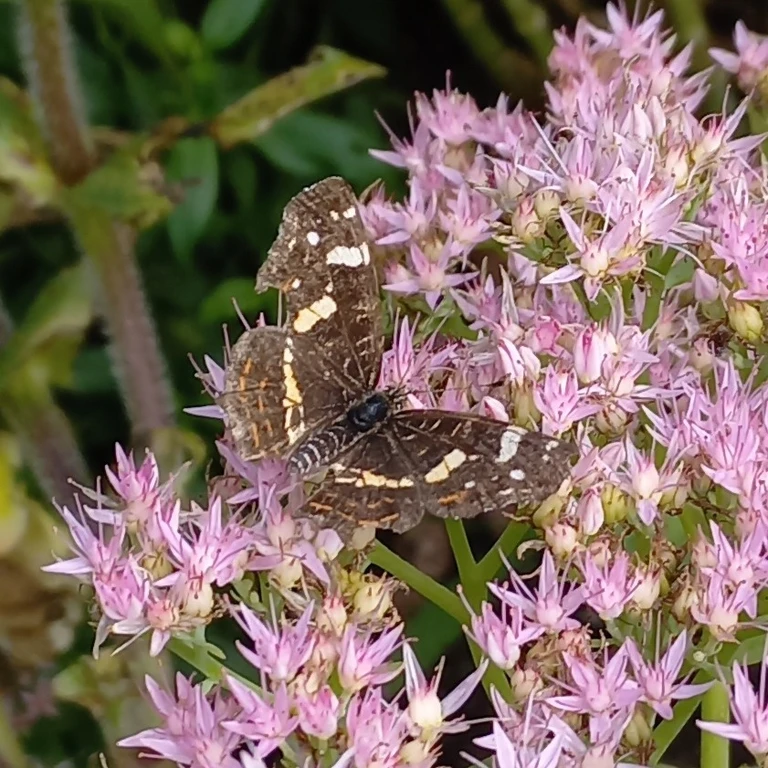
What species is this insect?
Araschnia levana
